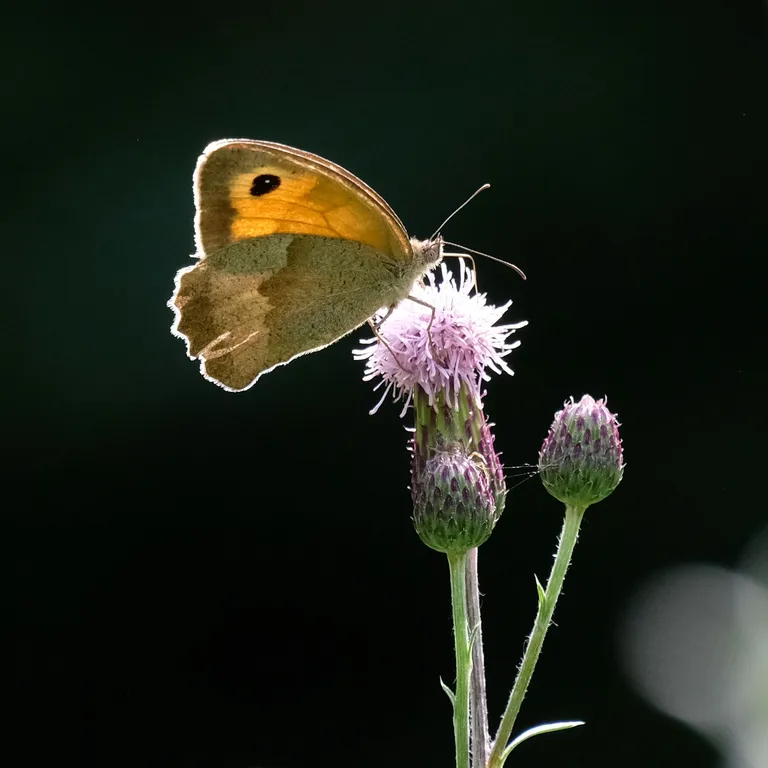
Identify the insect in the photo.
Maniola jurtina
